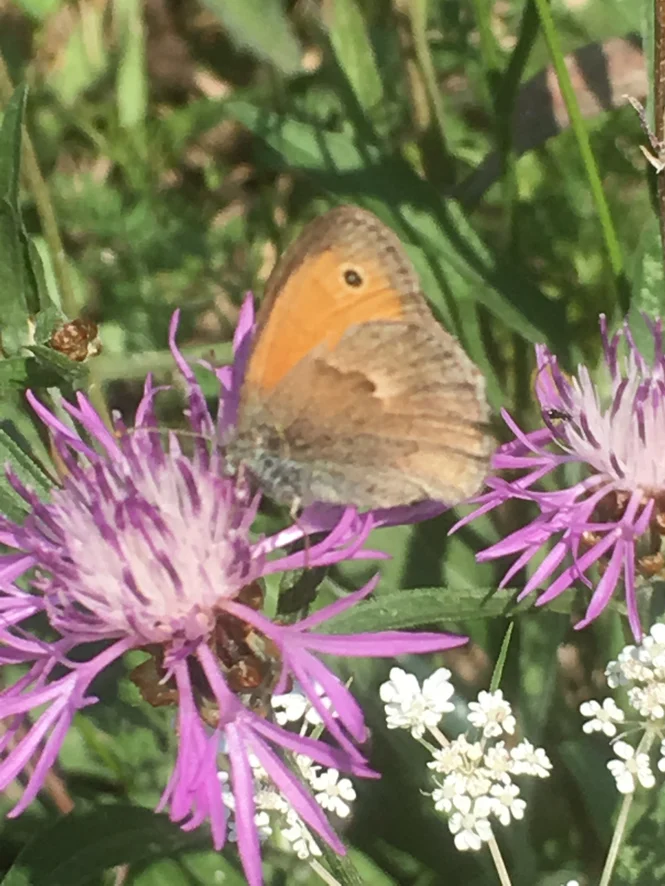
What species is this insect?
Coenonympha pamphilus
